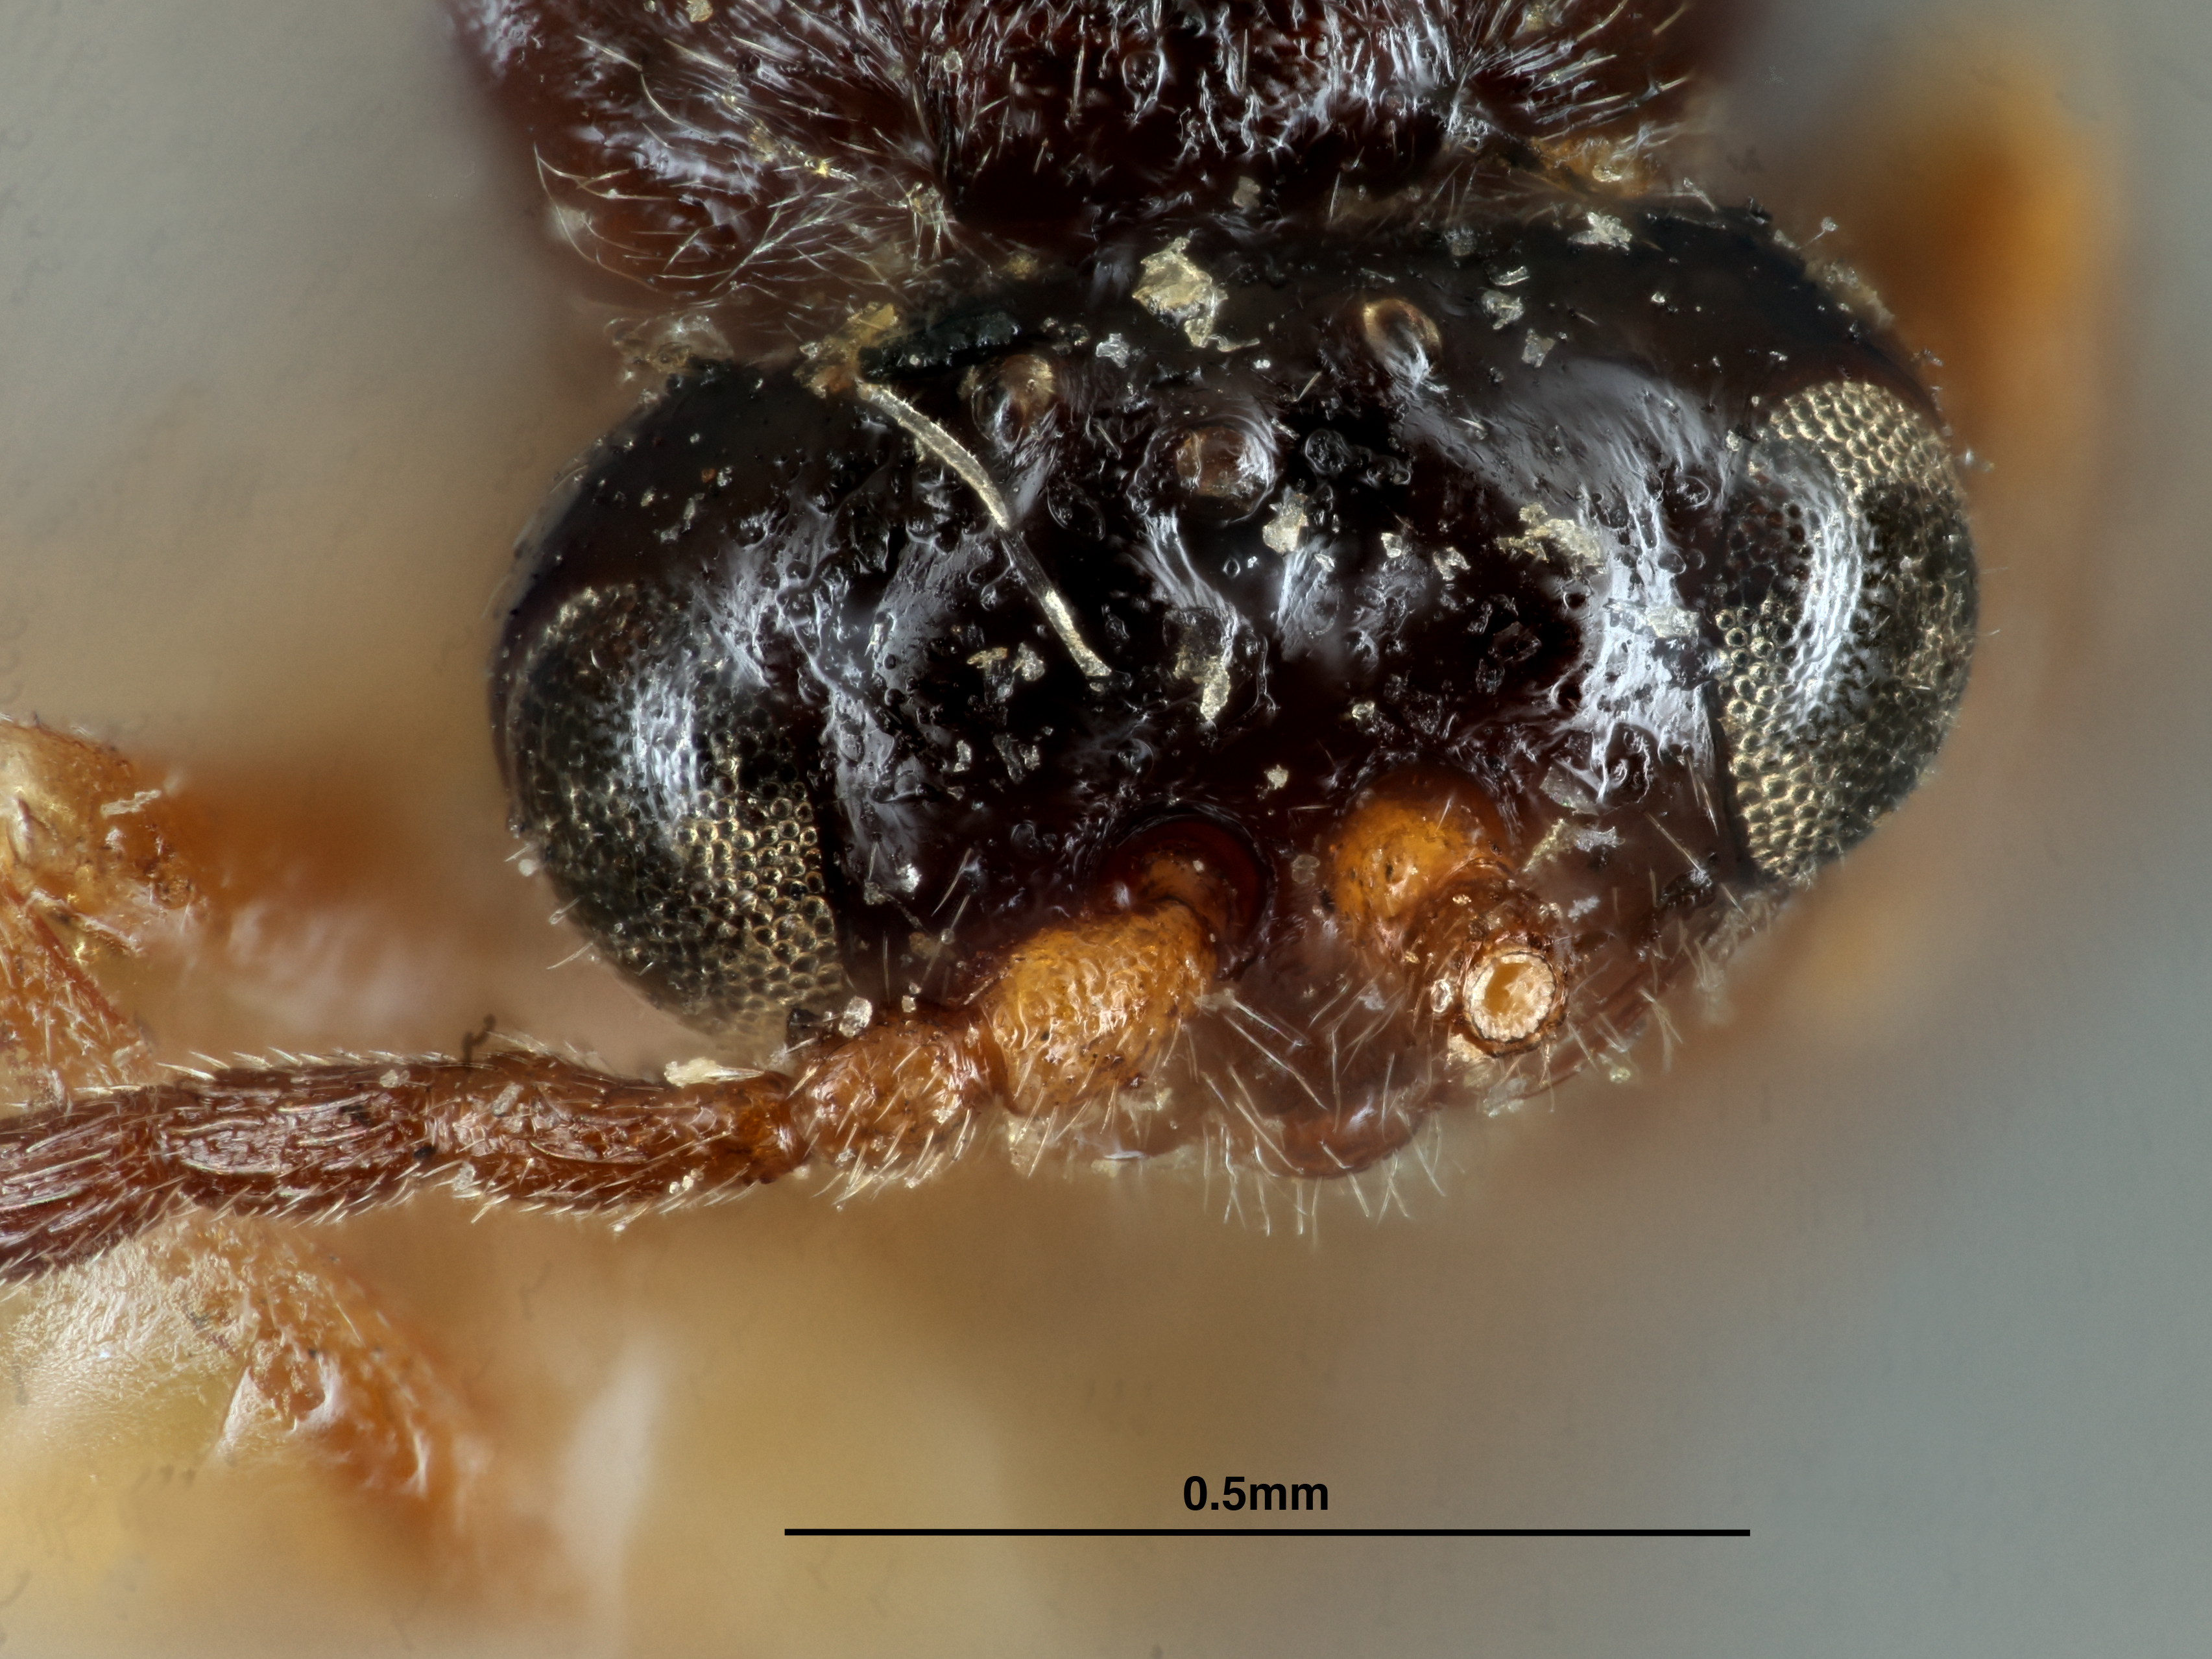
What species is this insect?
Diastrophus fragariae
